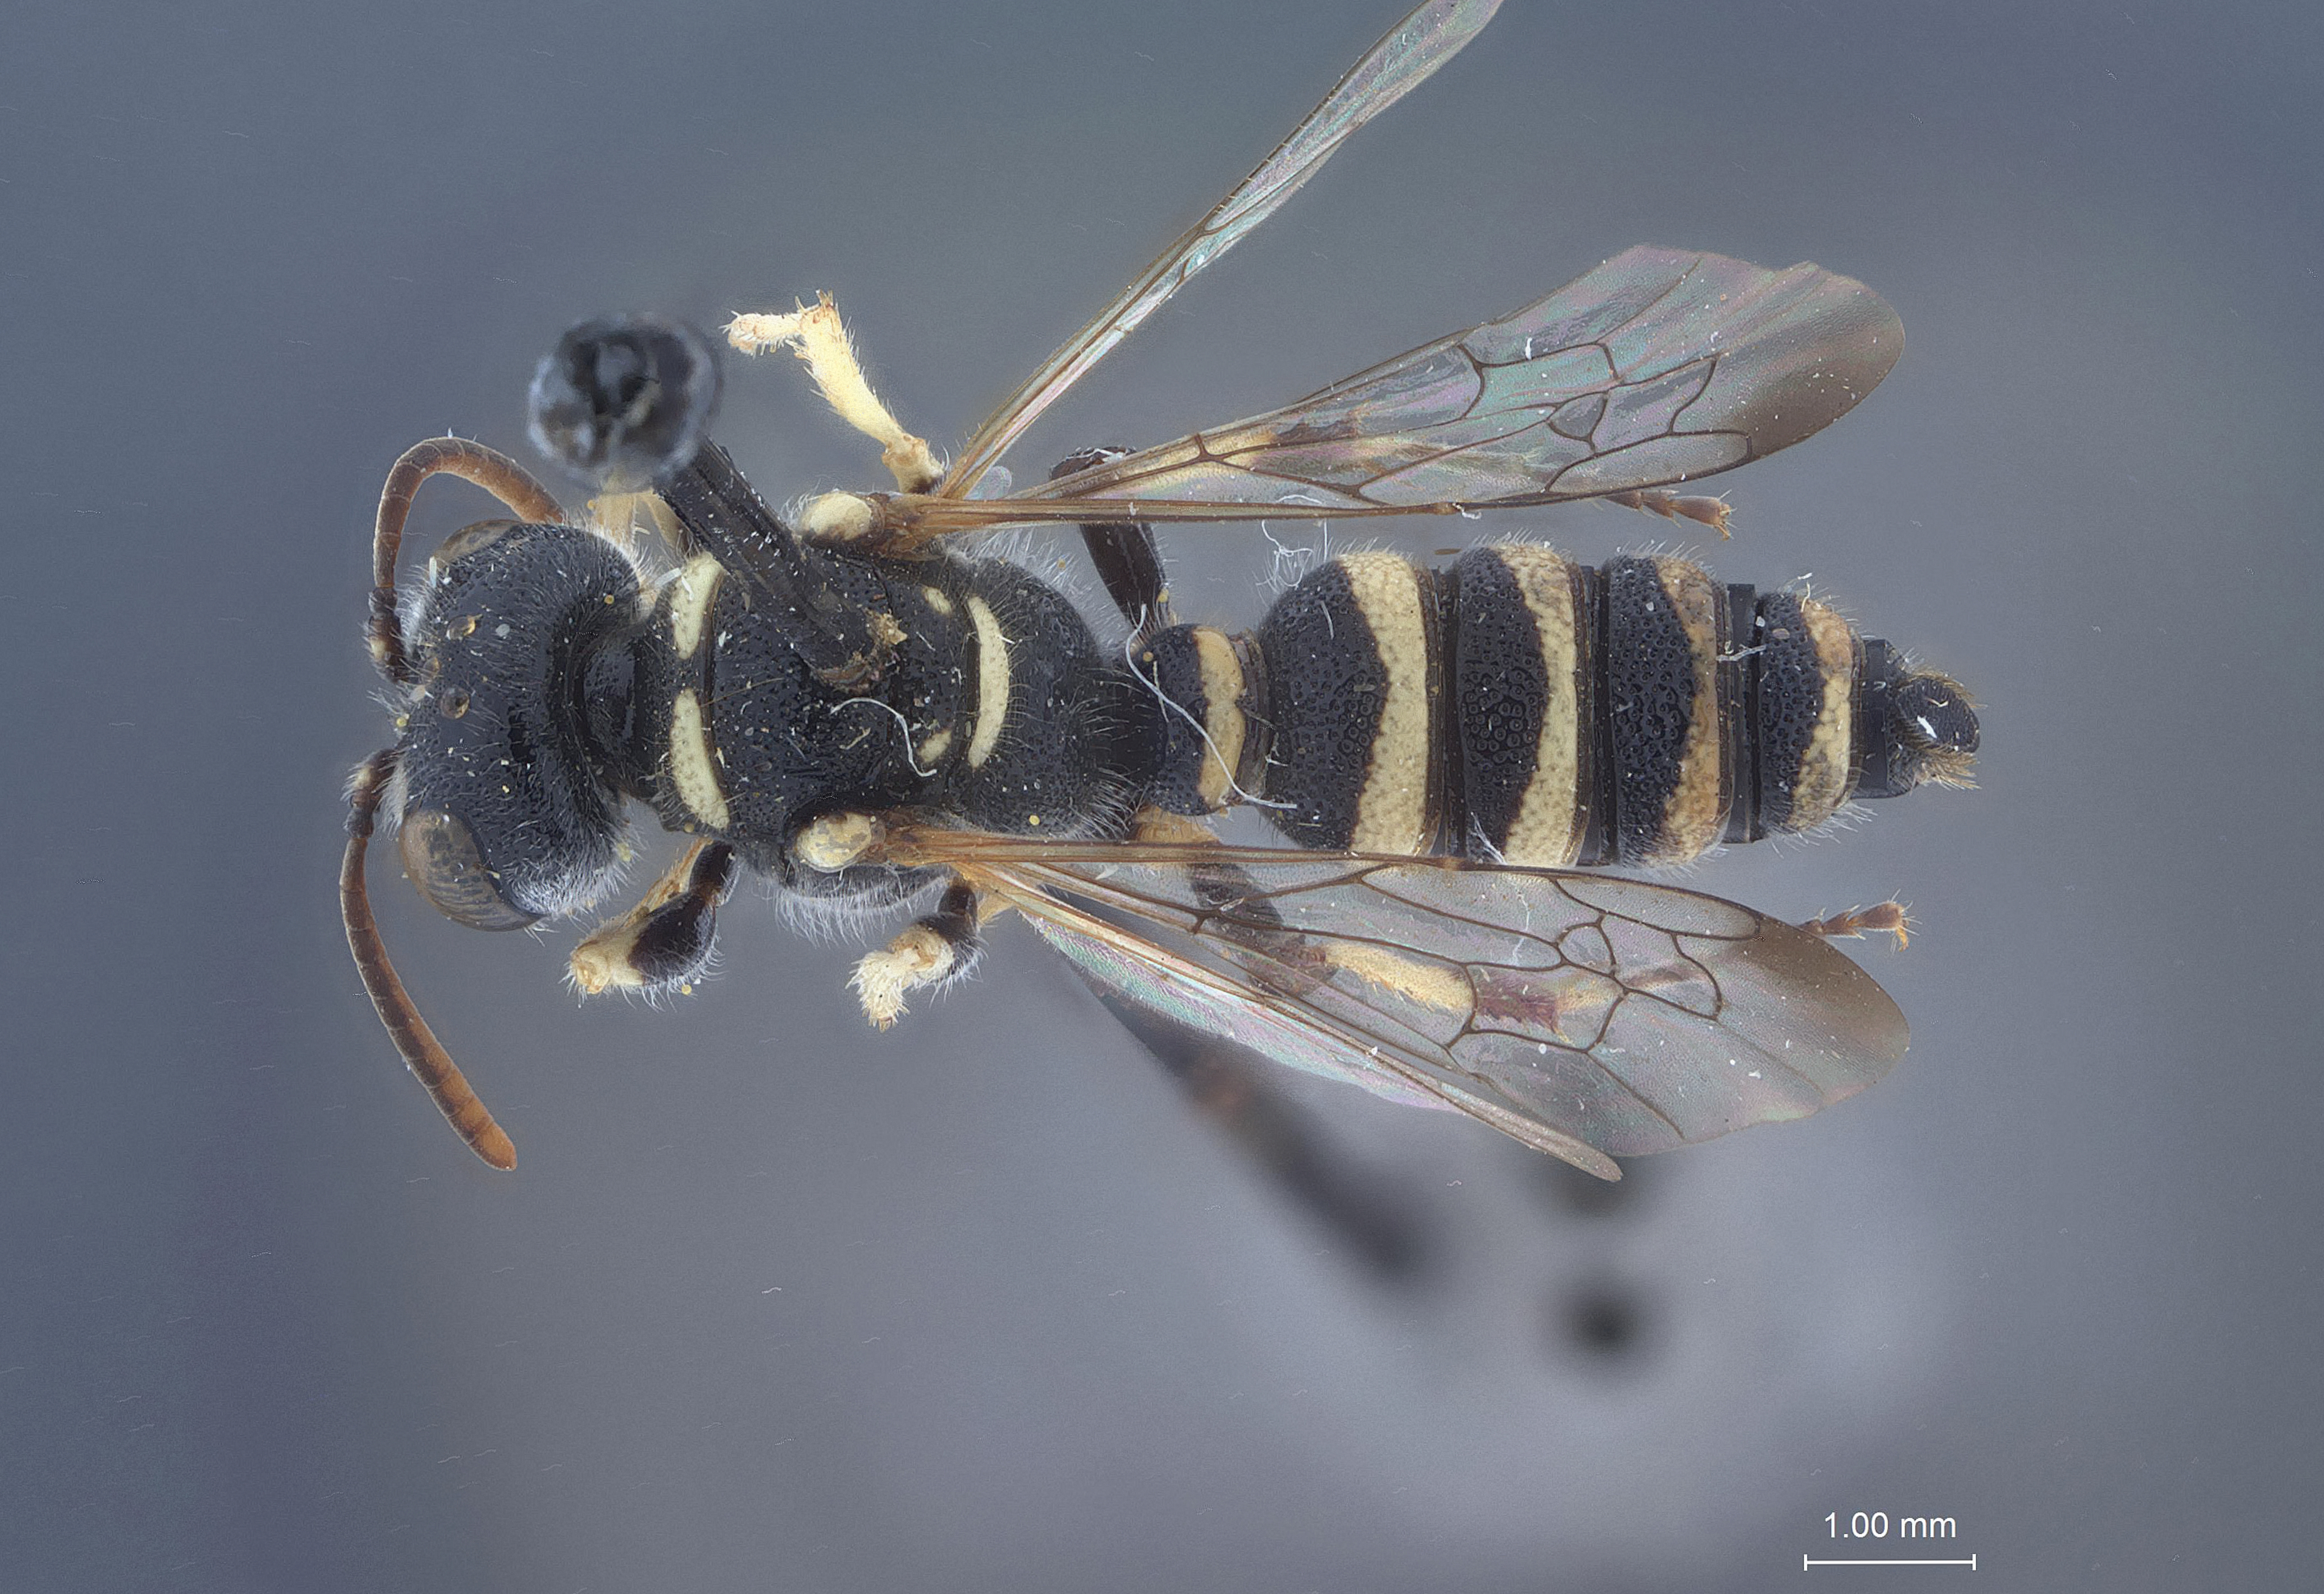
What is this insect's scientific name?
Eucerceris poculum
